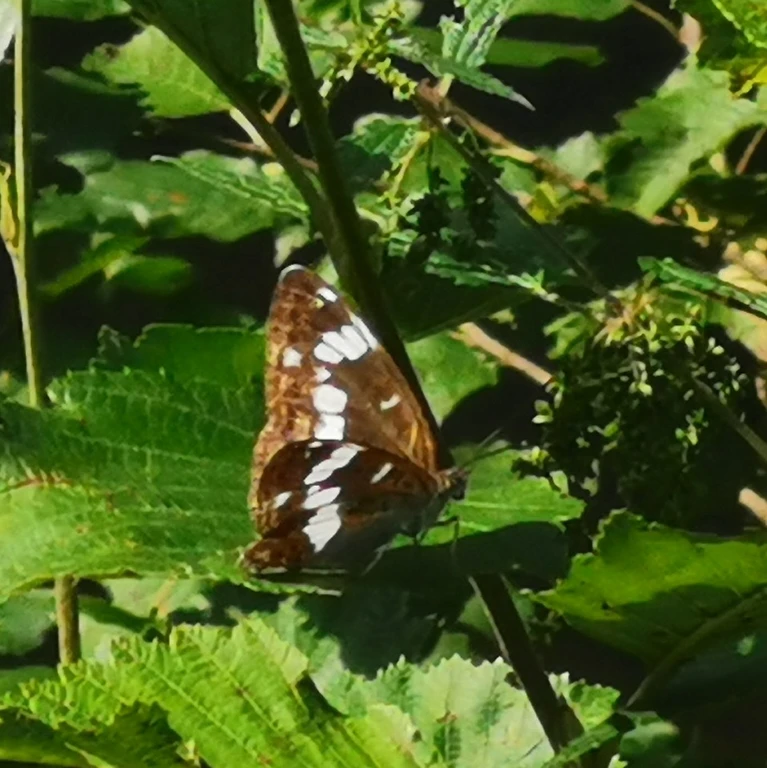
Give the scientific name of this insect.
Limenitis camilla (also Ladoga camilla)
